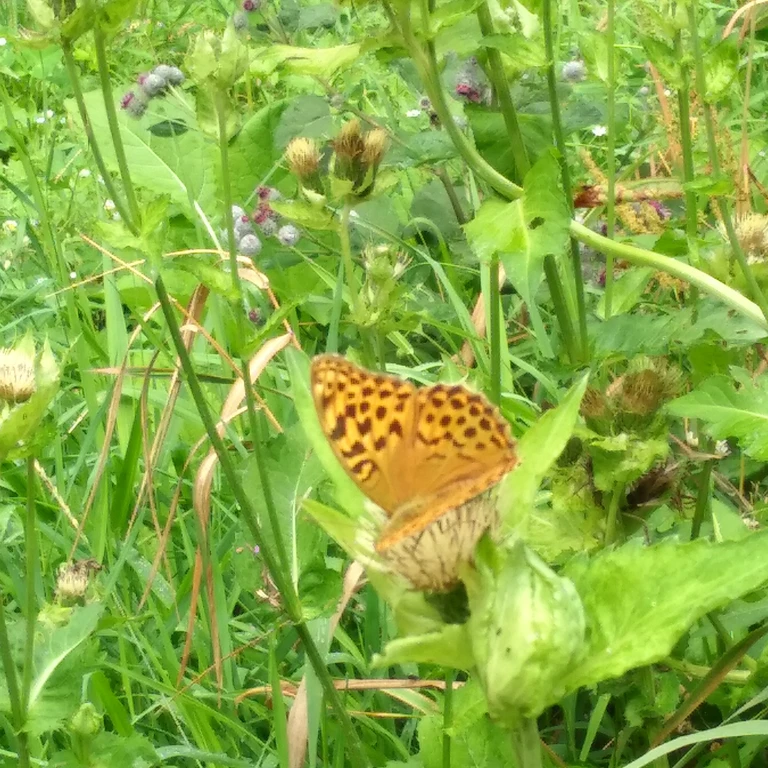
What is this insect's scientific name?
Argynnis paphia
